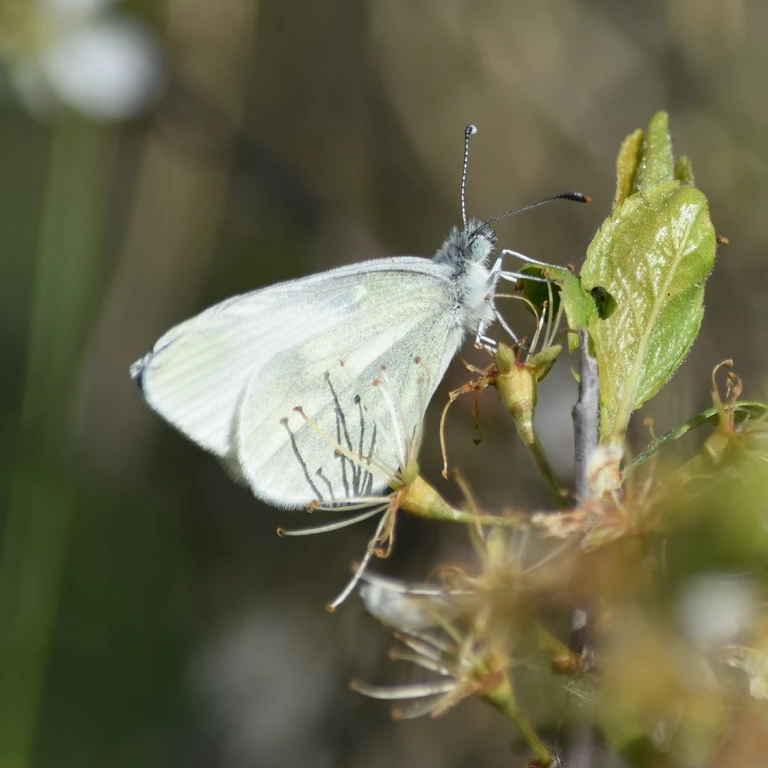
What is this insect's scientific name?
Leptidea sinapis/juvernica
